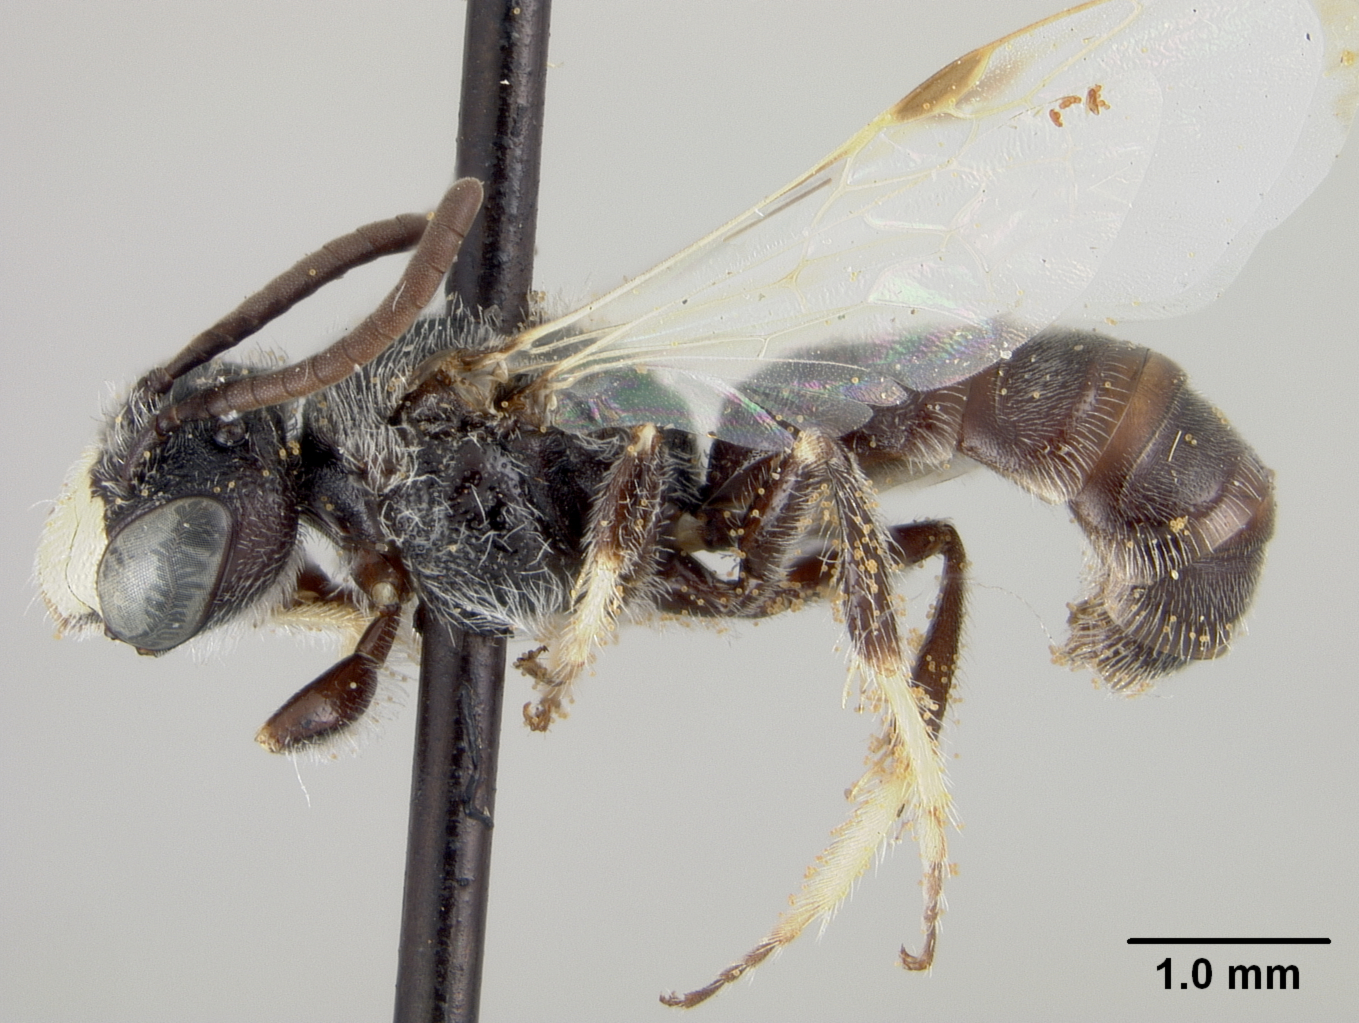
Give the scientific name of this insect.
Panurginus leucopterus
